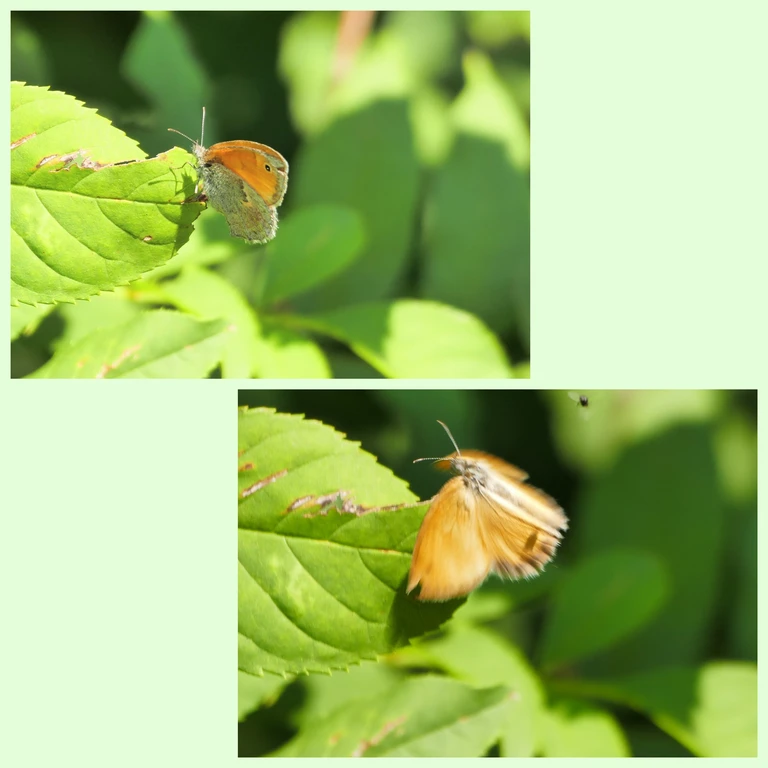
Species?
Coenonympha pamphilus
